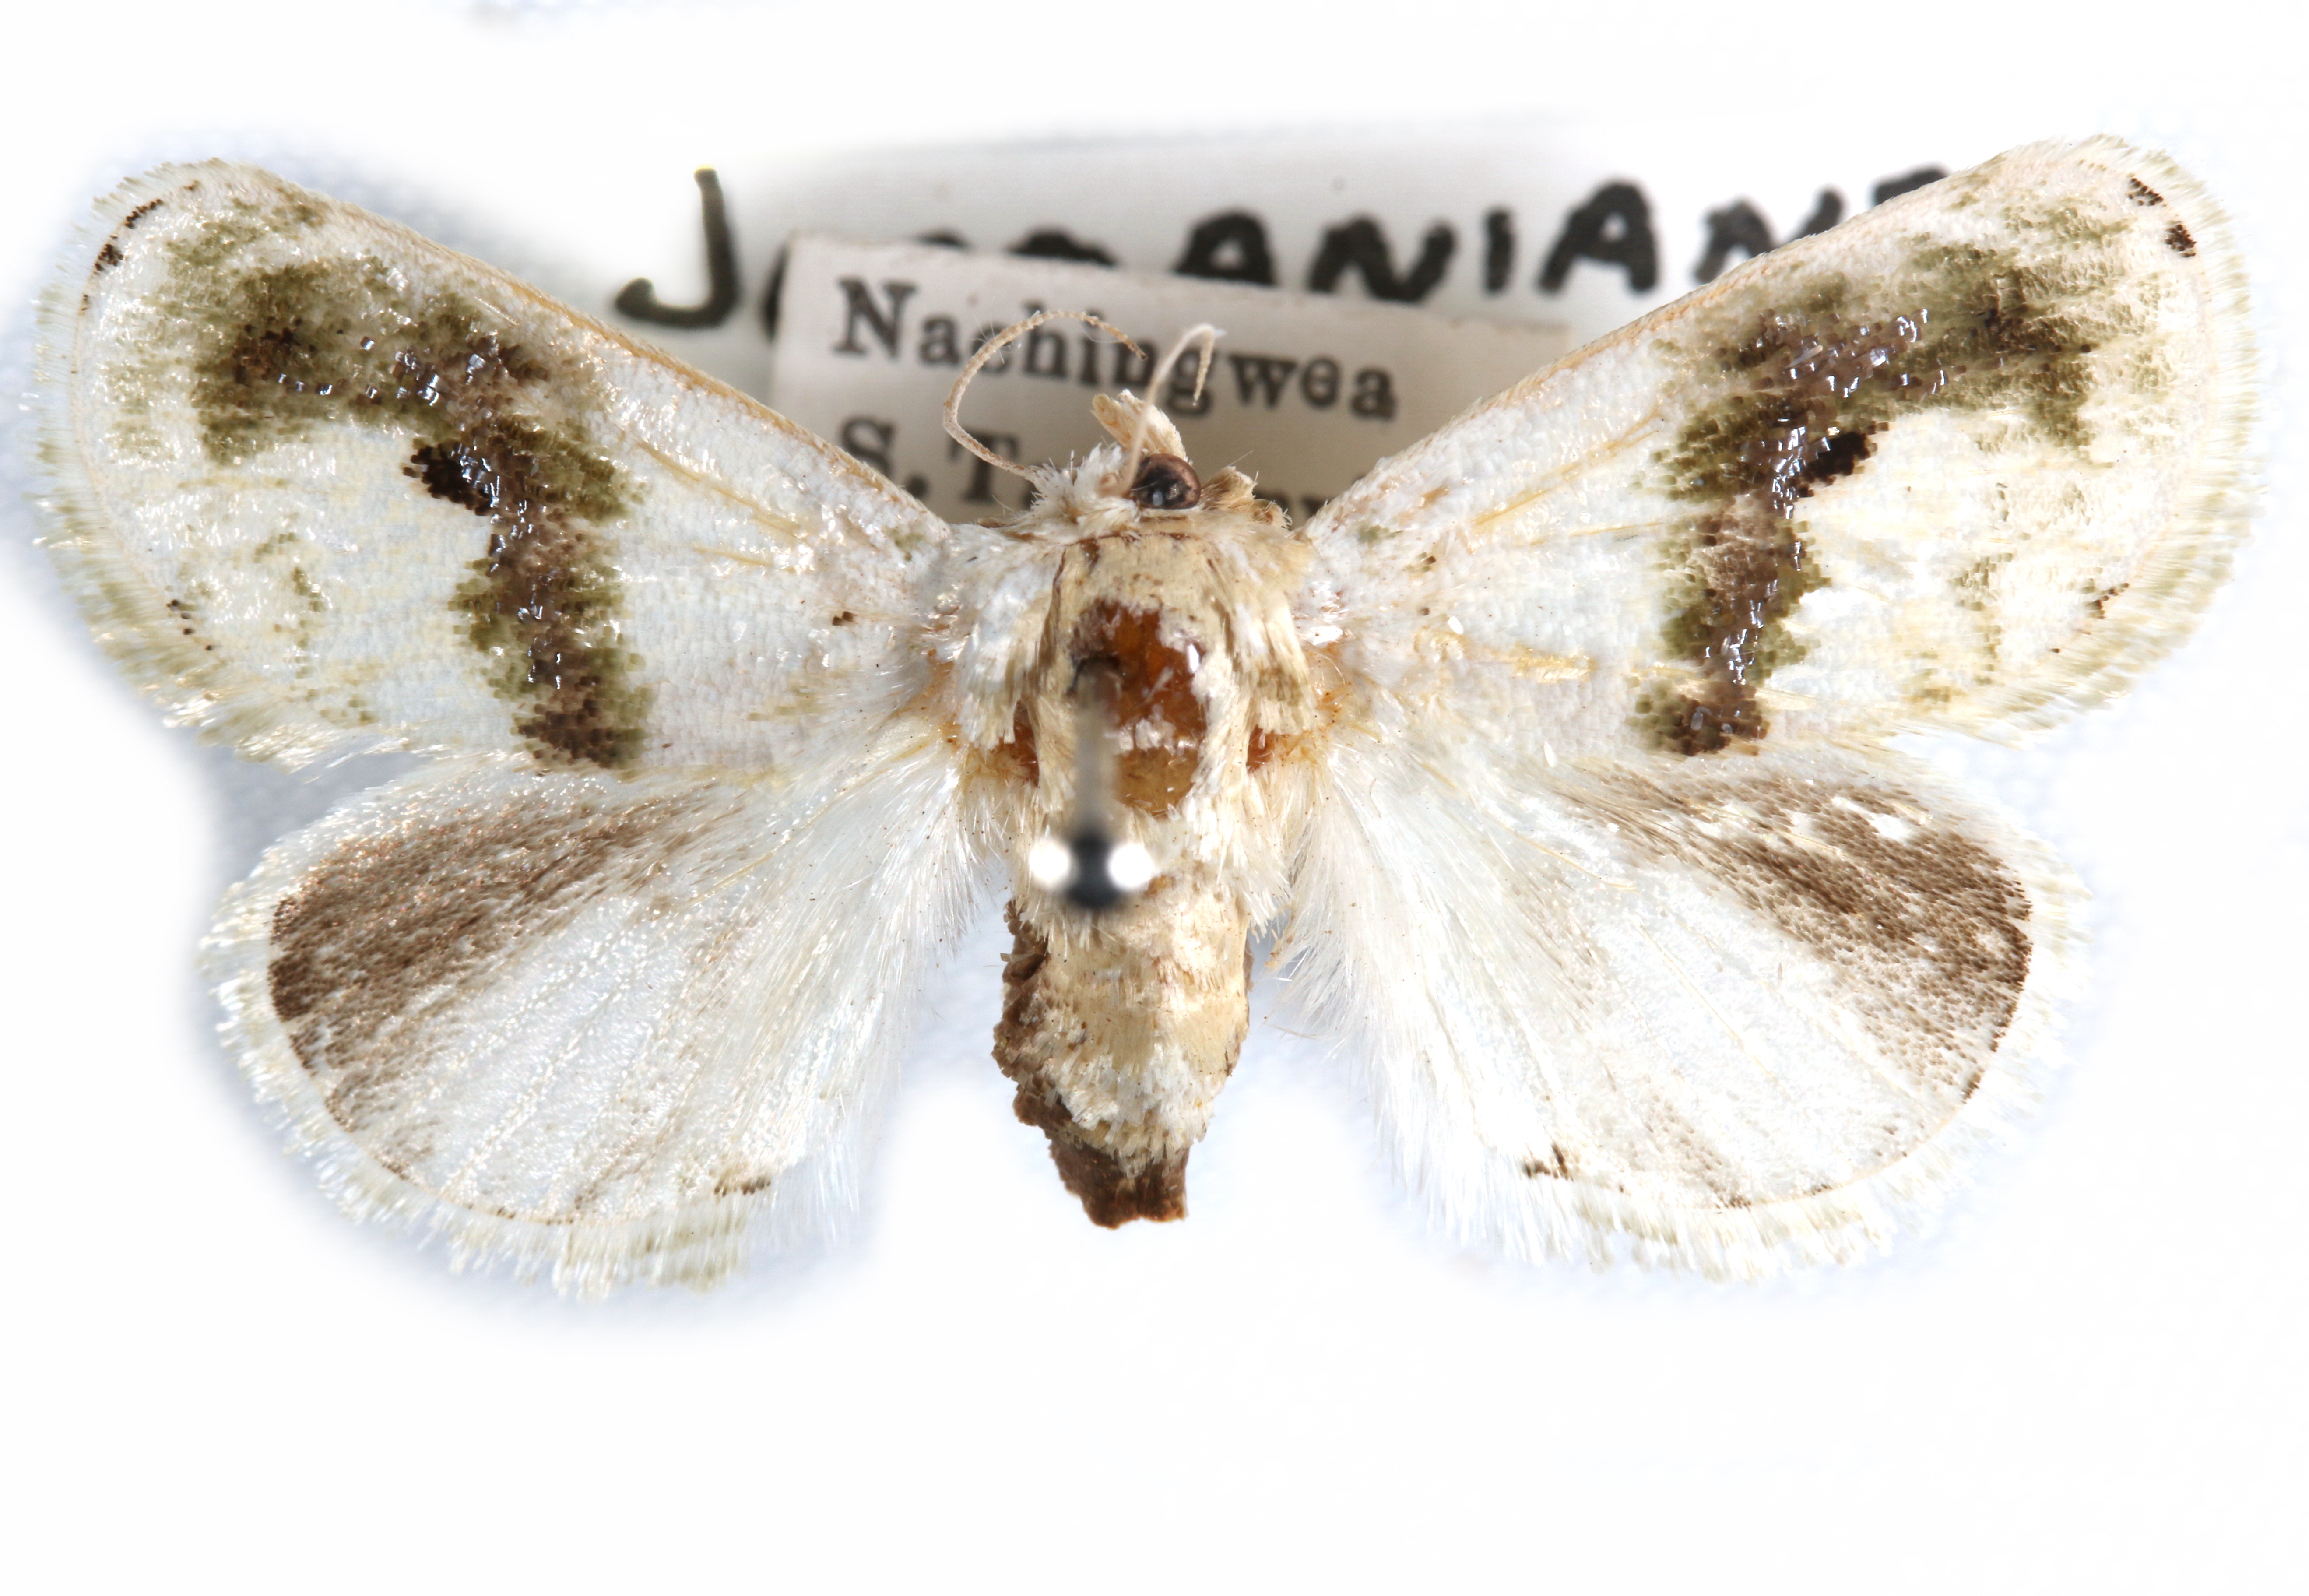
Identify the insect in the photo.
Niphadolepis luxuriosa
